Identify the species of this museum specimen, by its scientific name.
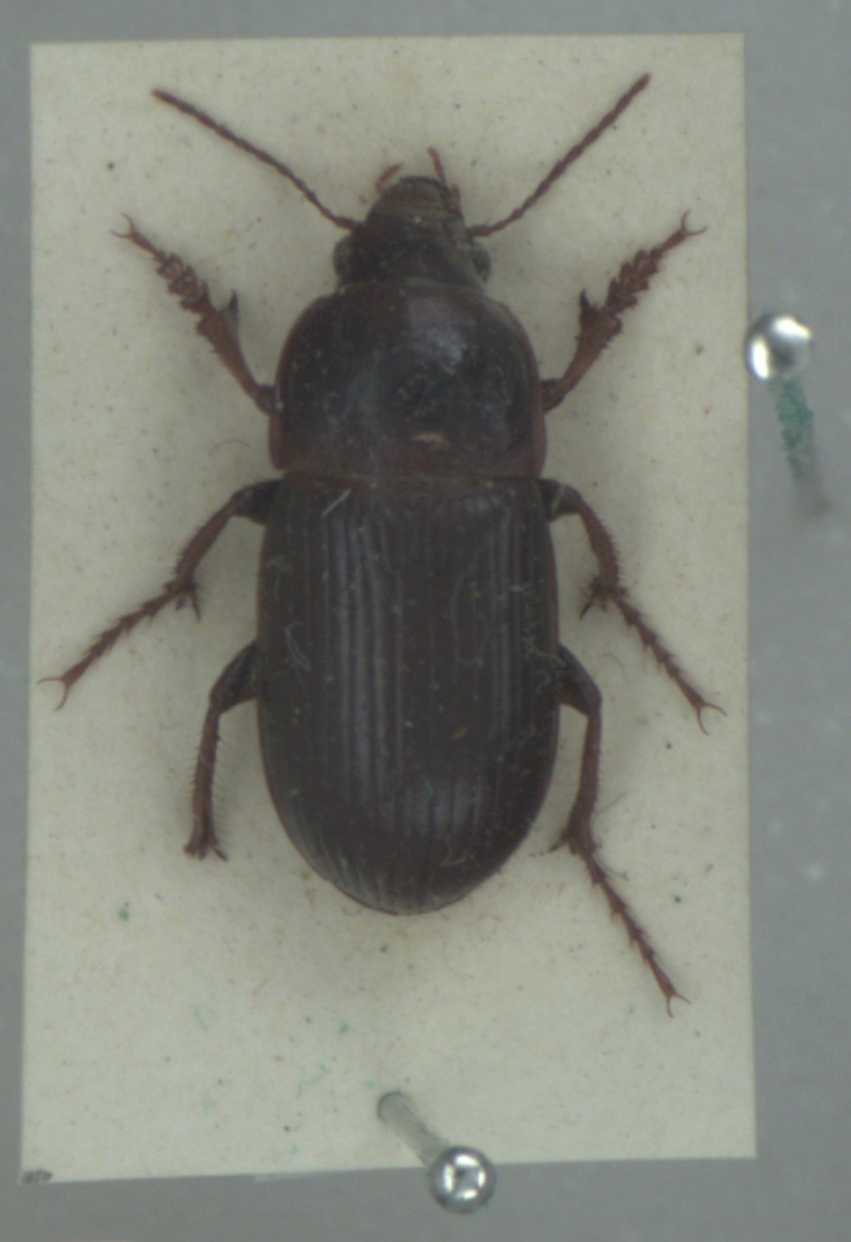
Zabrus tenebrioides
